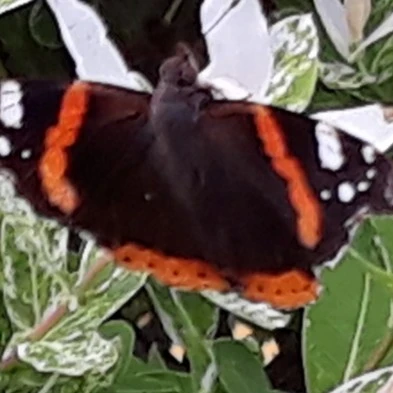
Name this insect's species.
Vanessa atalanta
